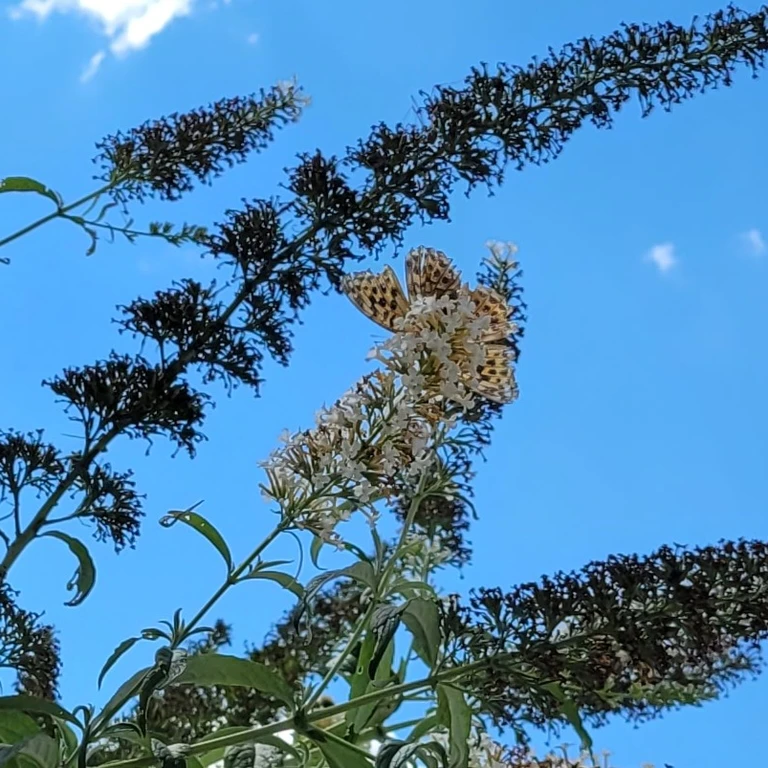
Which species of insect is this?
Argynnis paphia
